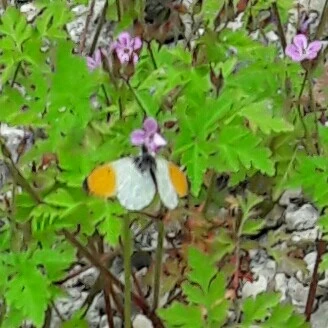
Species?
Anthocharis cardamines
